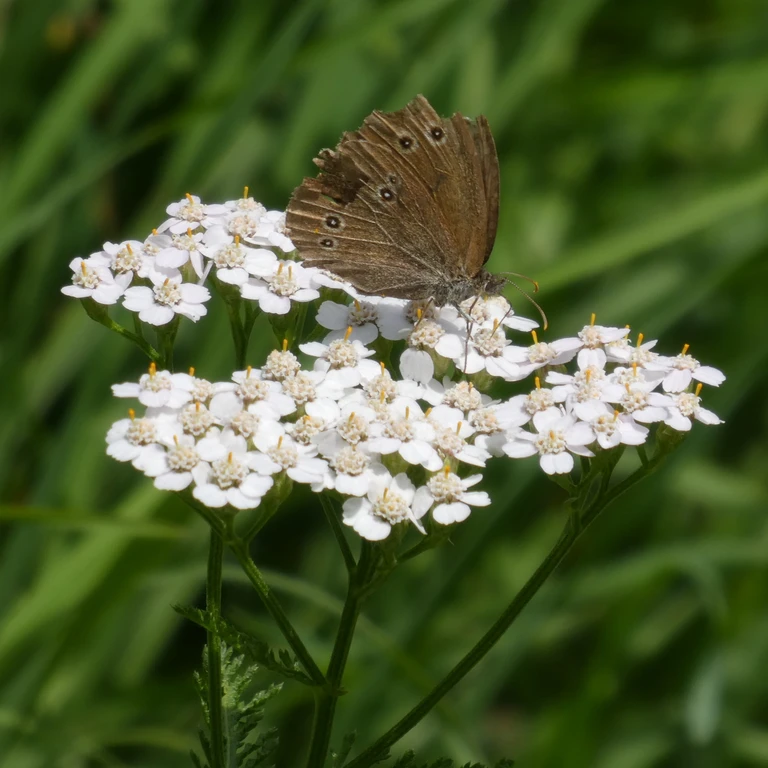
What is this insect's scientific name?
Aphantopus hyperantus
